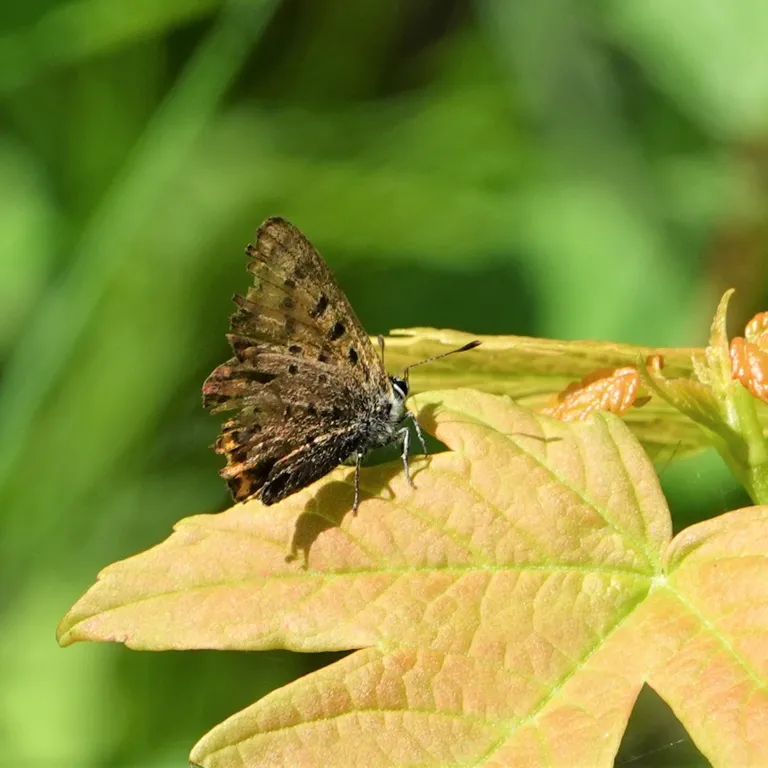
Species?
Lycaena helle (also Helleia helle)
